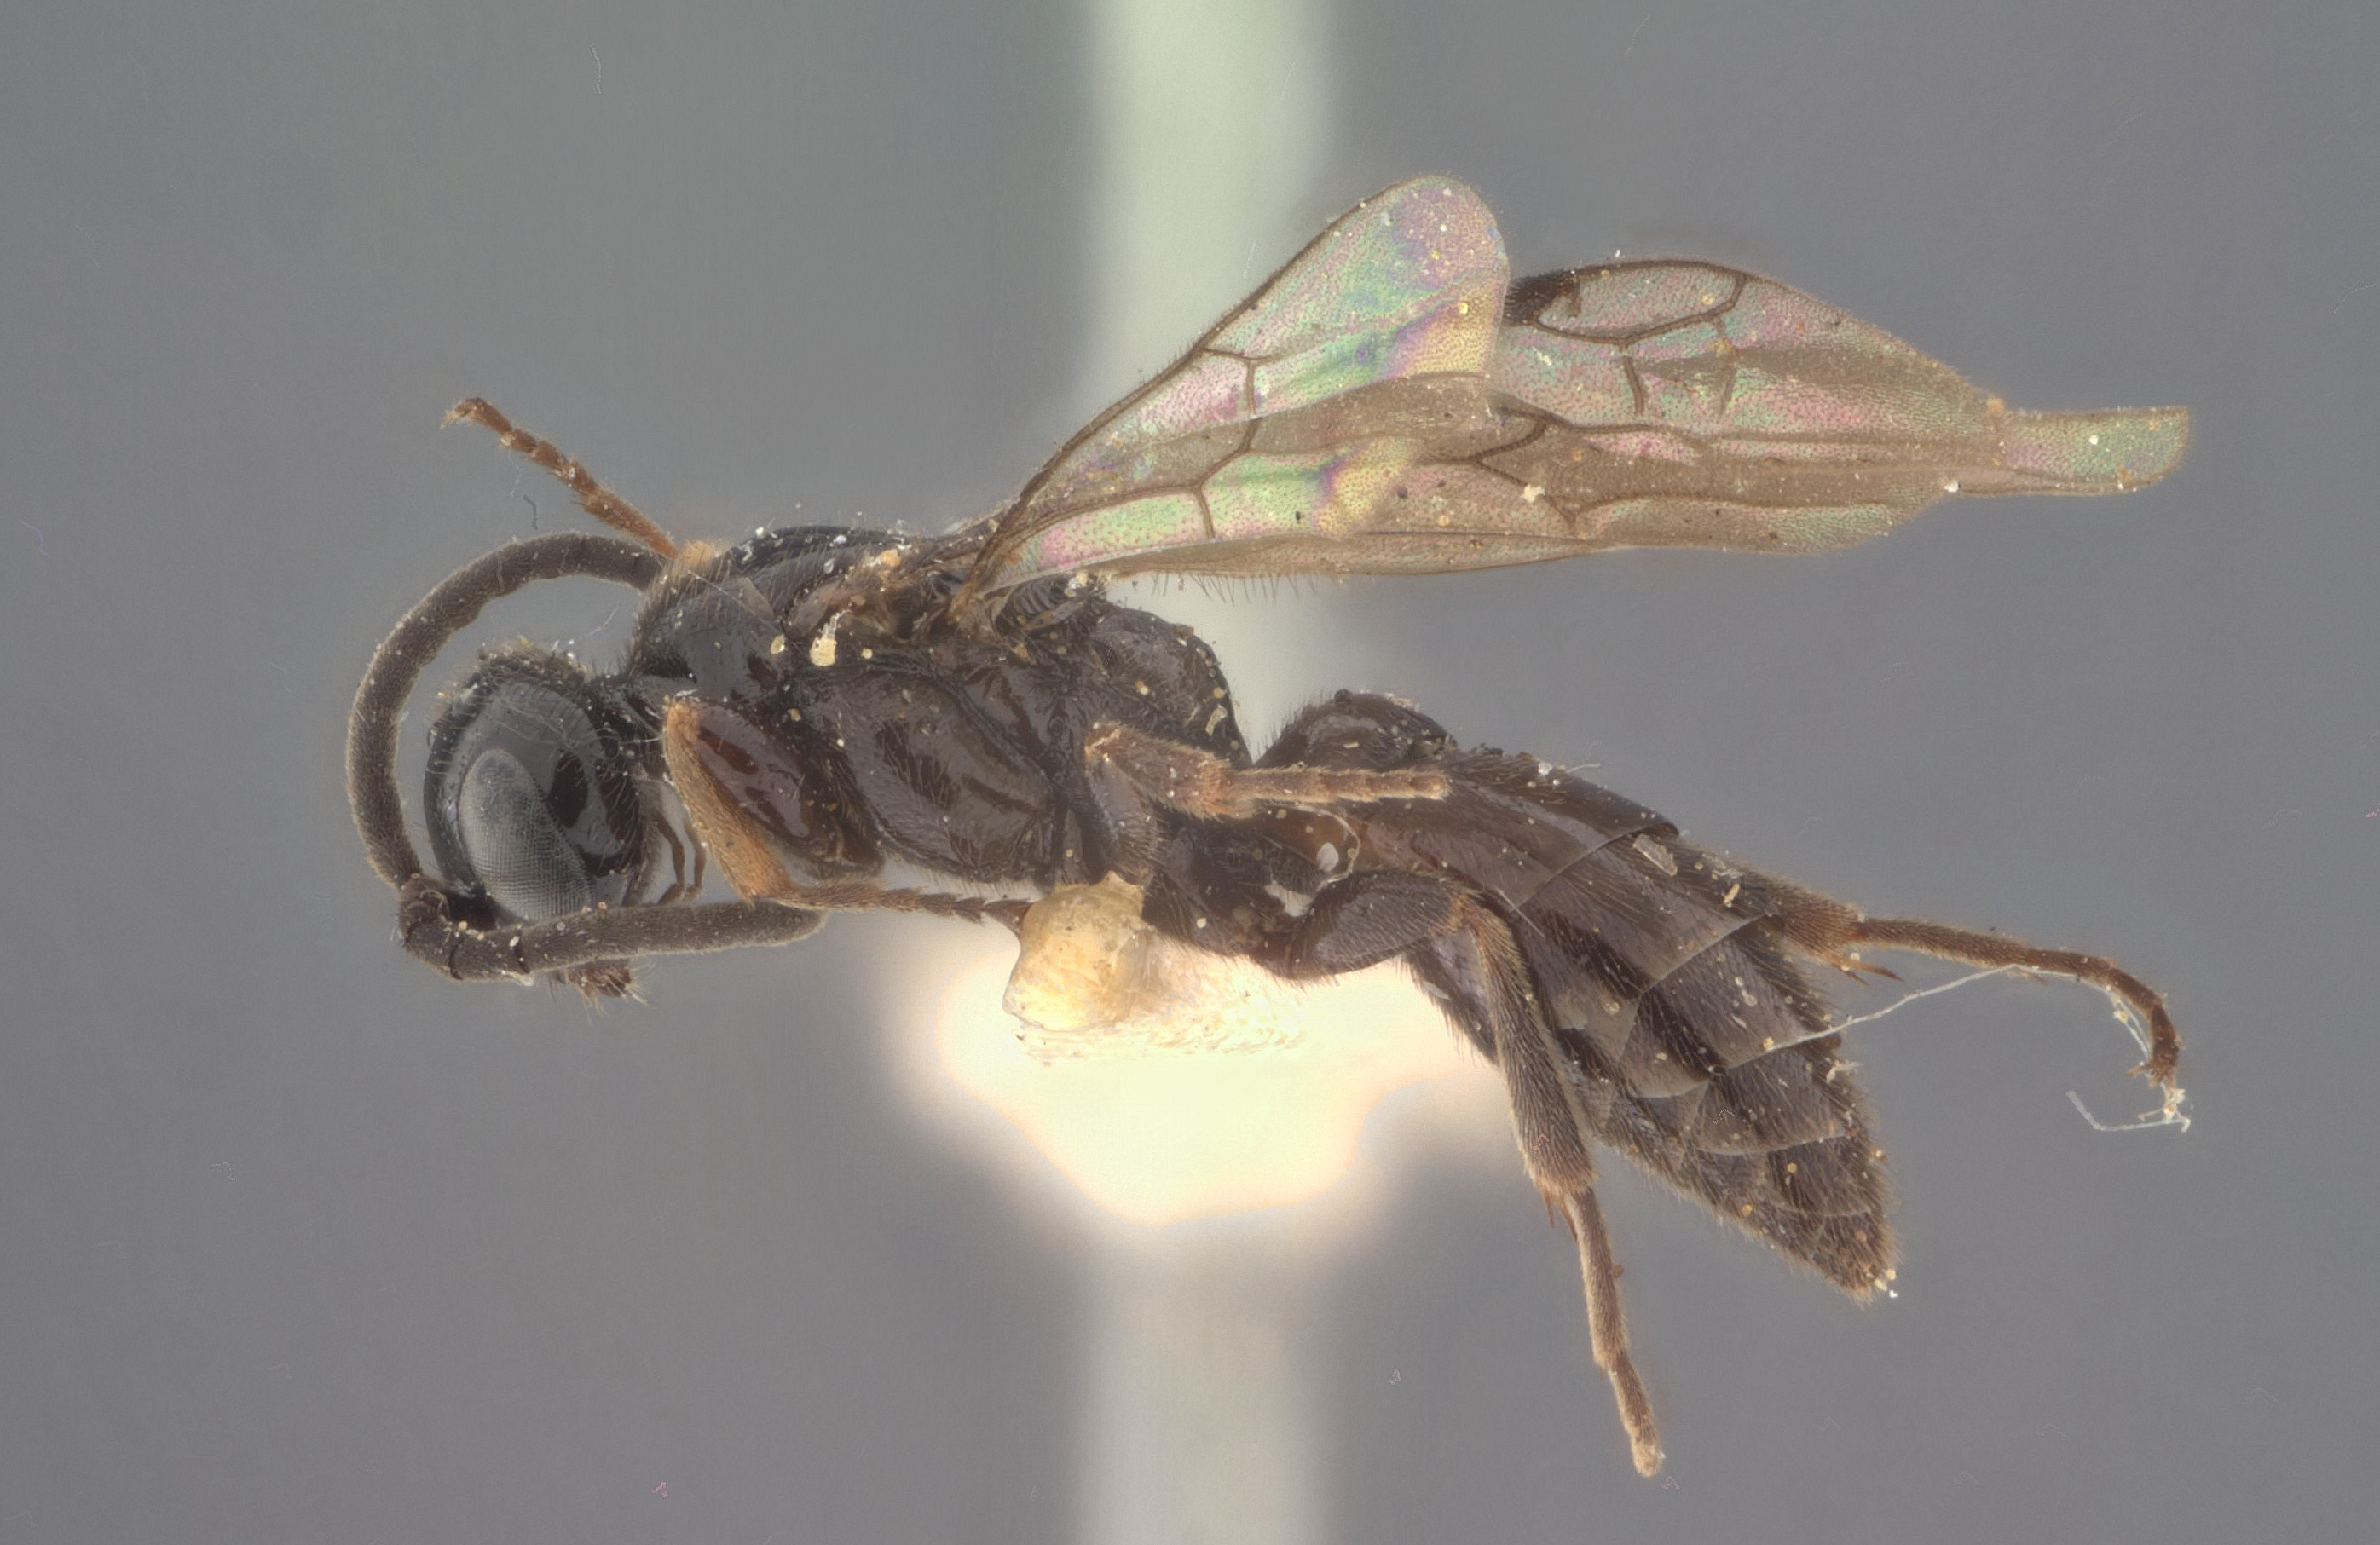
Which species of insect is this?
Sierolomorpha nigrescens
